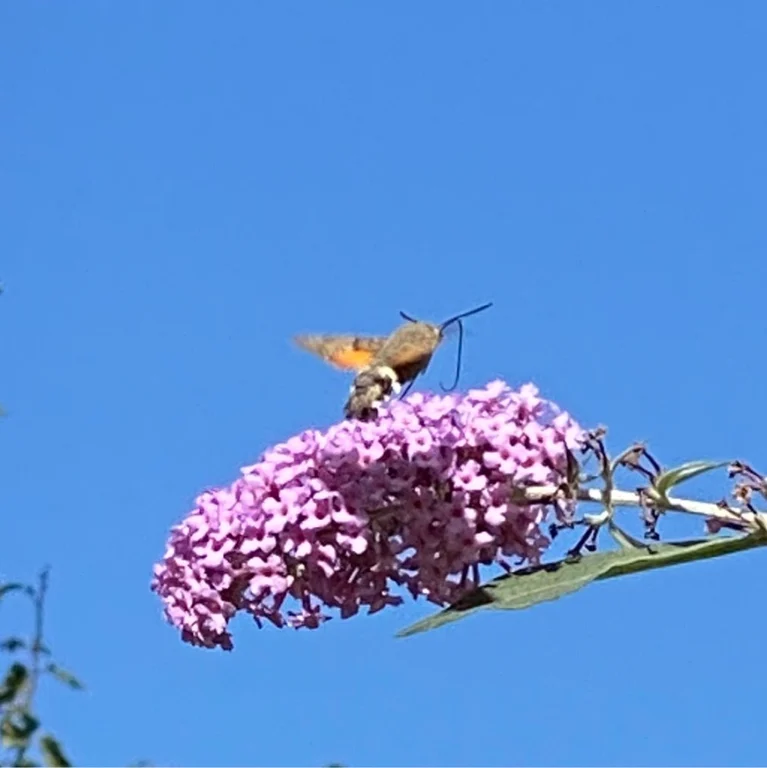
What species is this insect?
Macroglossum stellatarum
